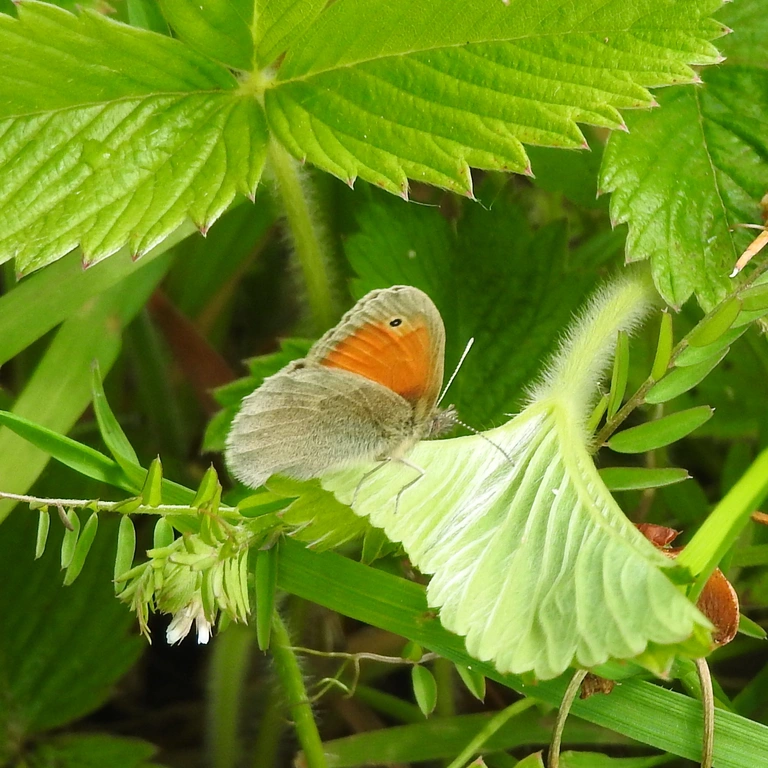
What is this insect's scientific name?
Coenonympha pamphilus
